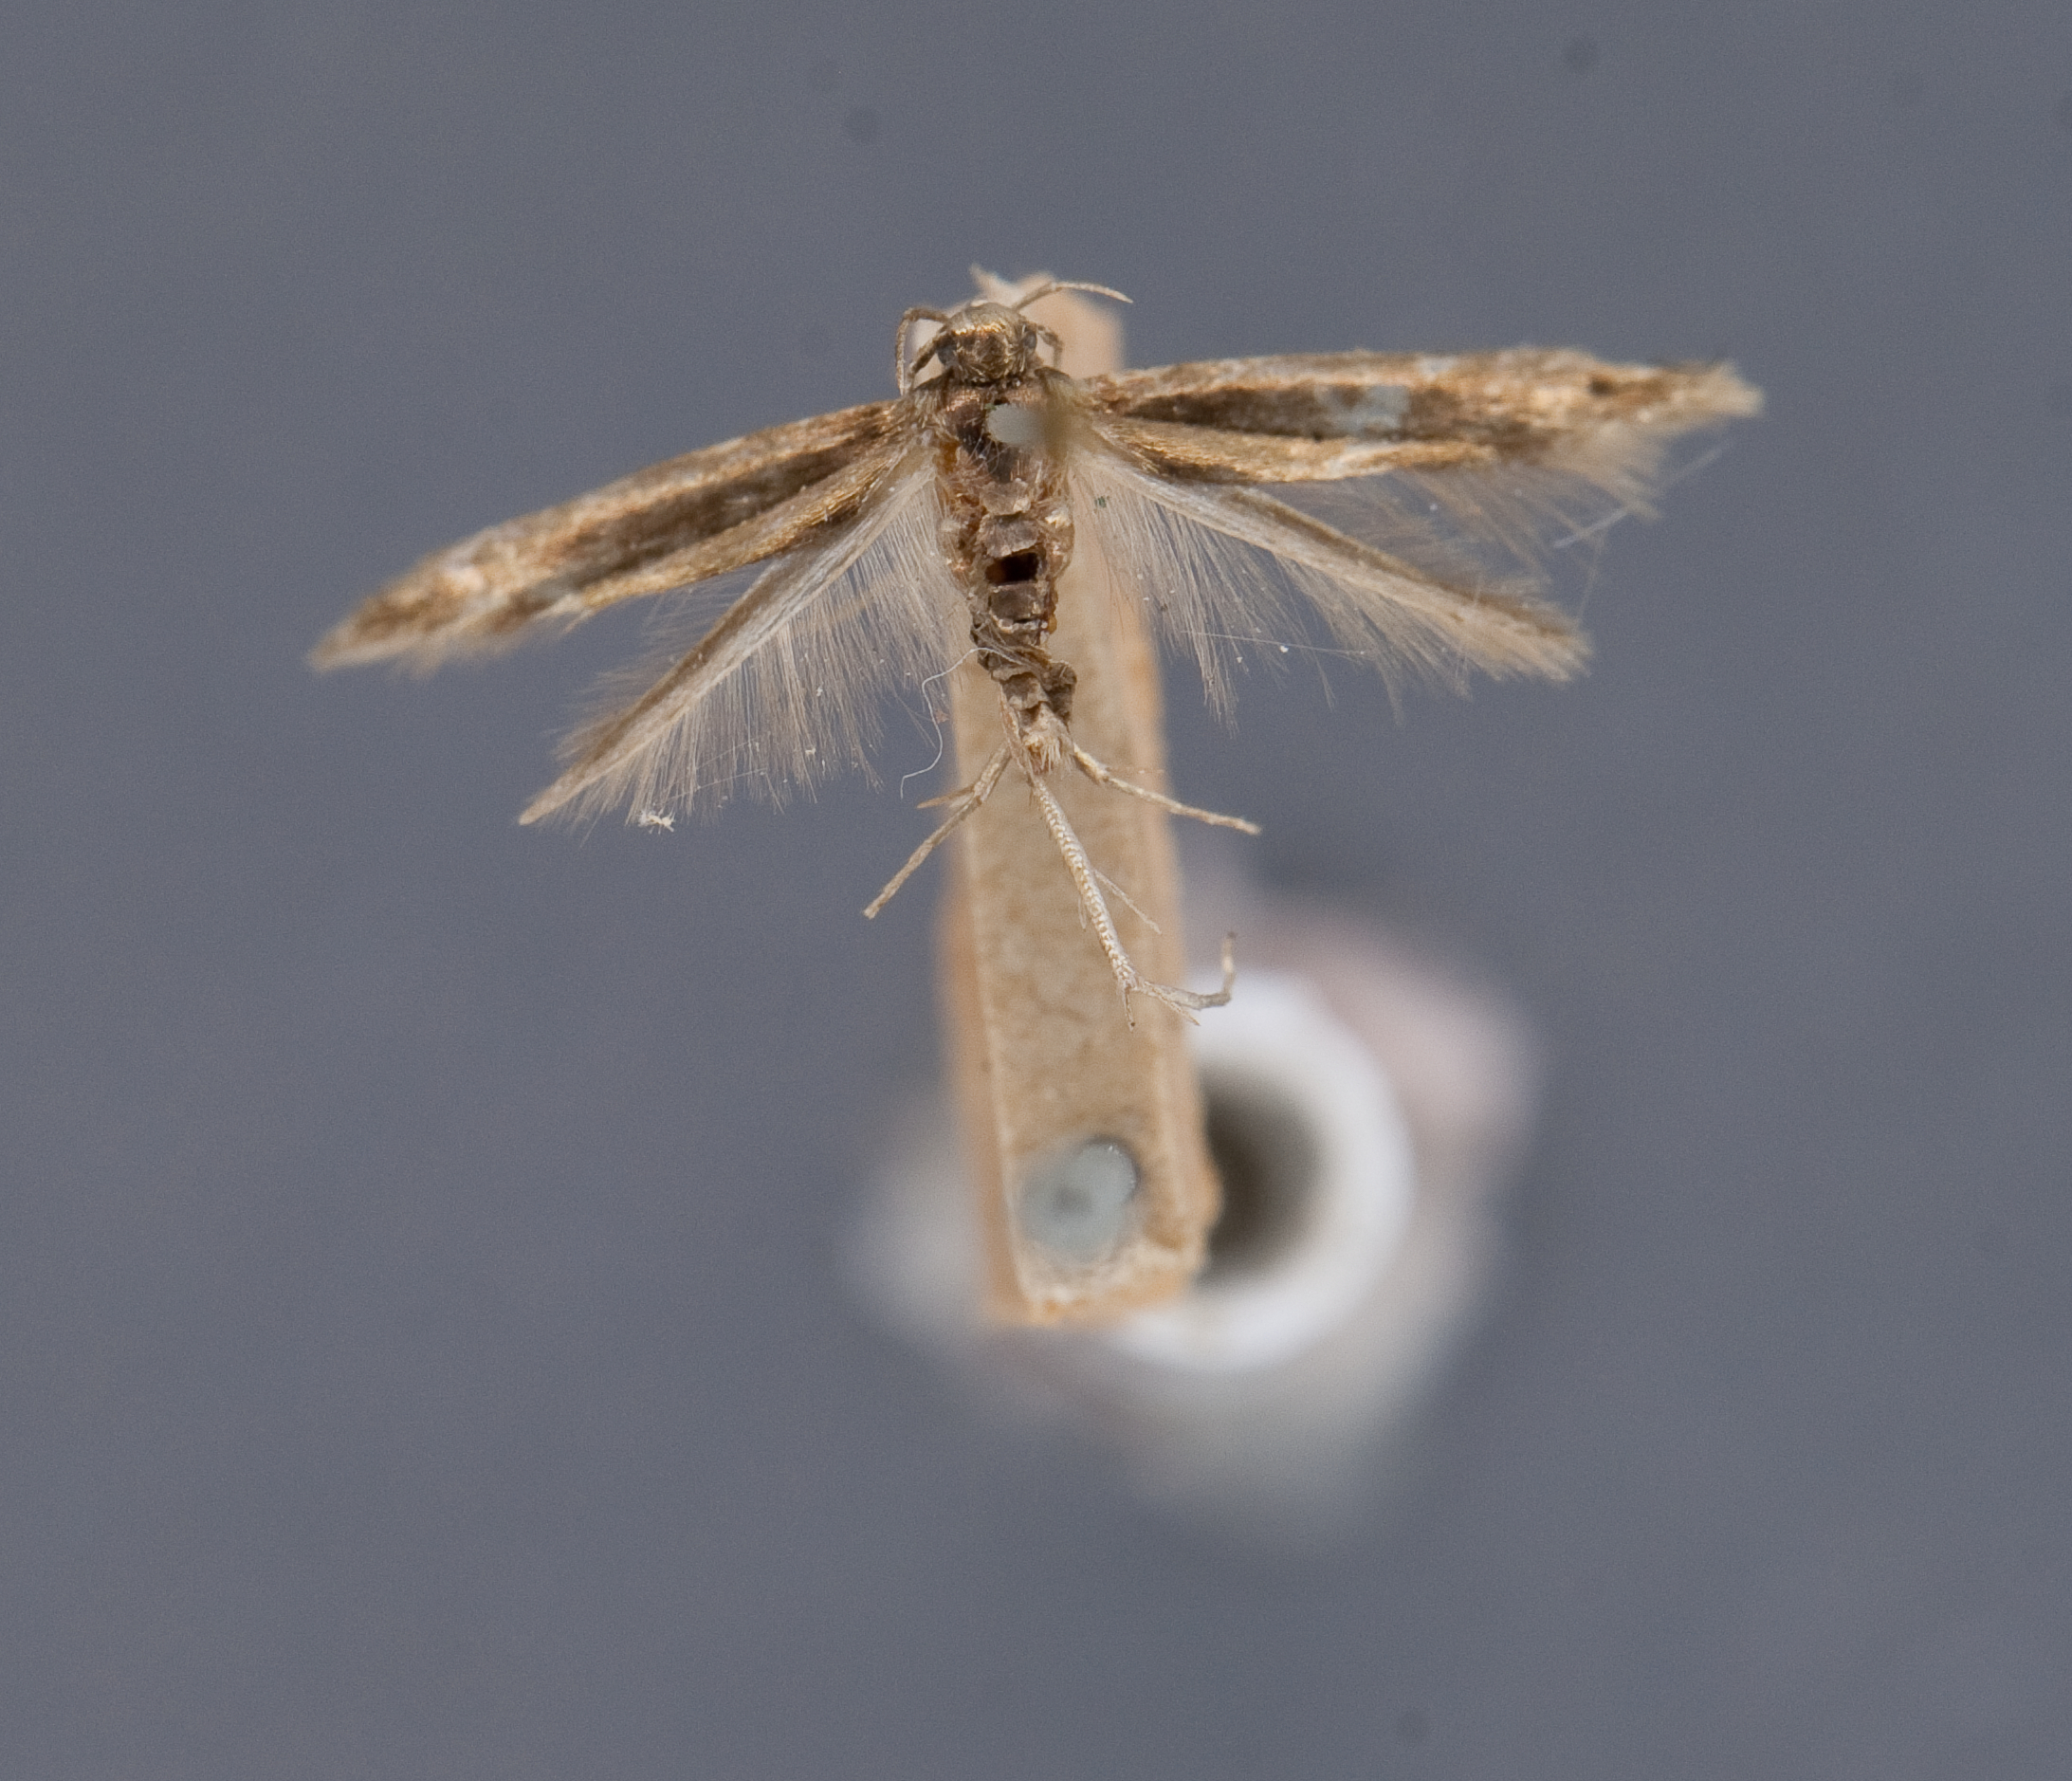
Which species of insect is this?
Periploca gleditschiaeella
